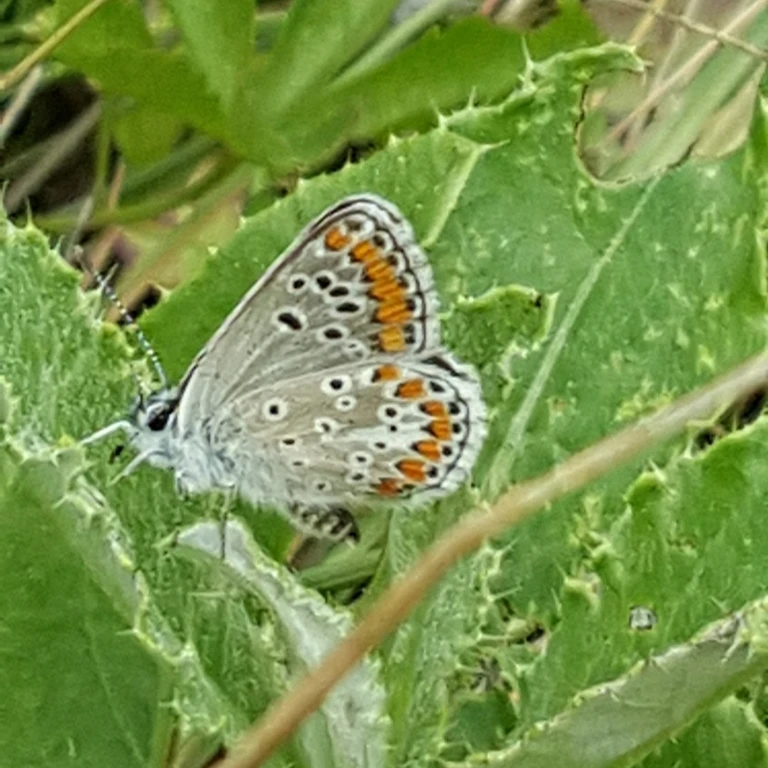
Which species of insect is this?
Aricia agestis/artaxerxes
